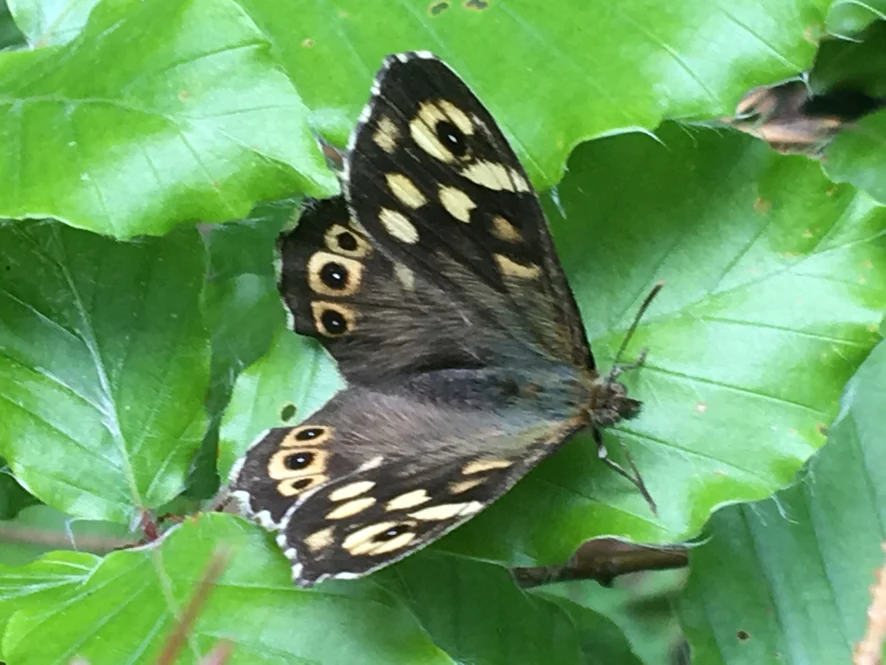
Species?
Pararge aegeria
